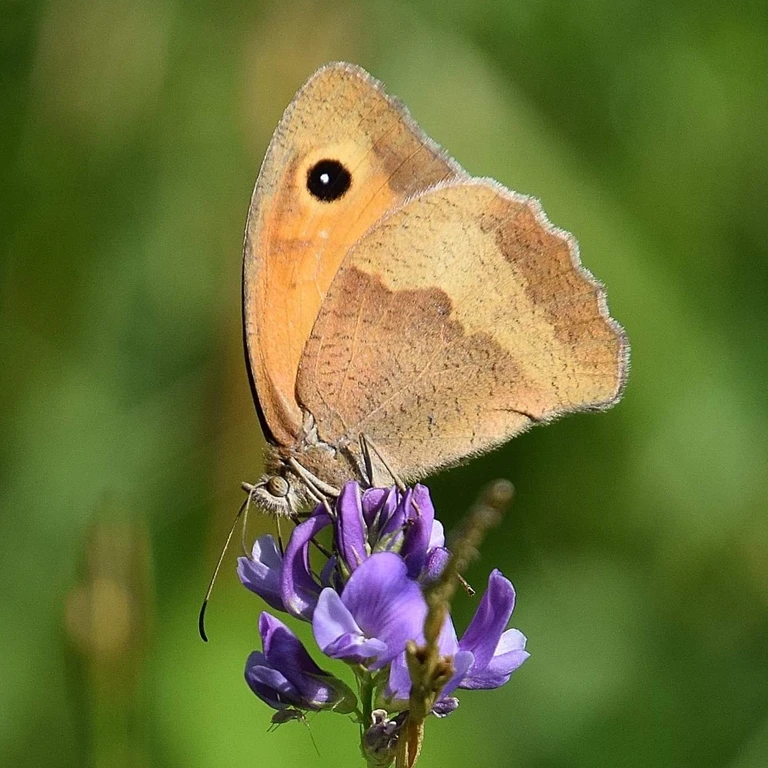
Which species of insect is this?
Maniola jurtina
